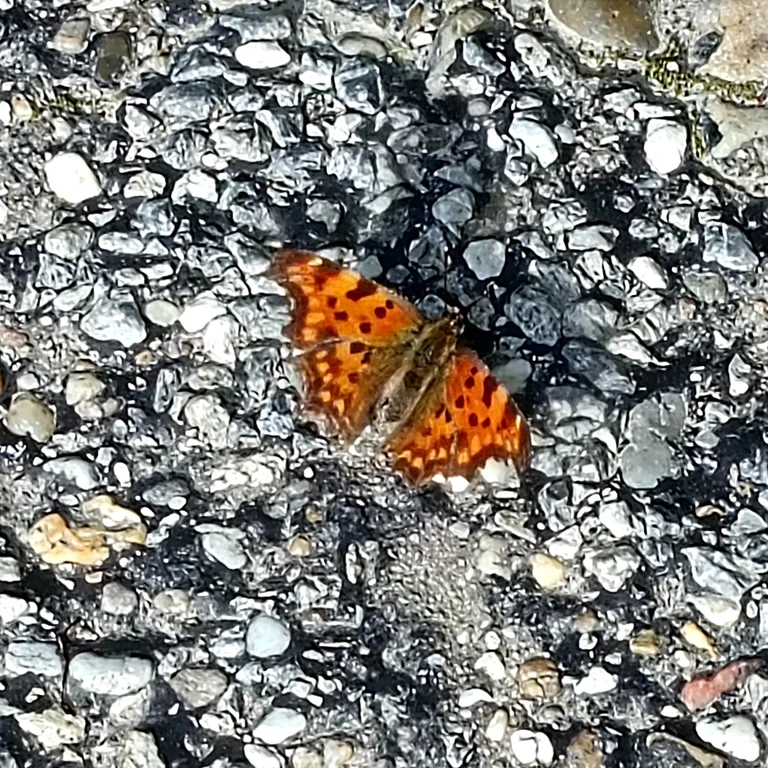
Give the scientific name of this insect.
Polygonia c-album
